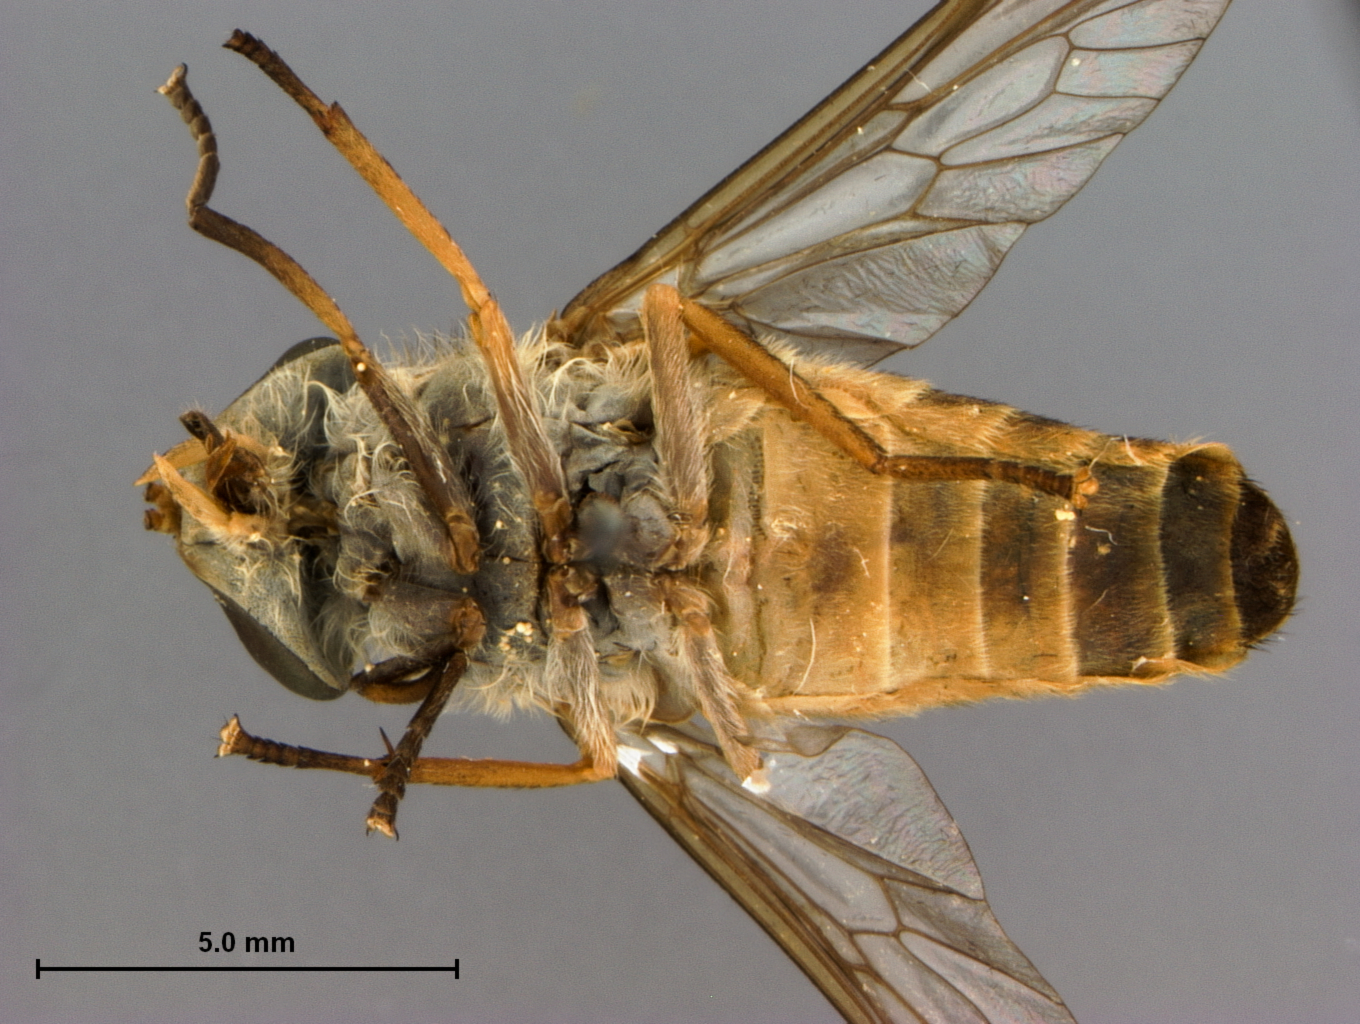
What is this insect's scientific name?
Tabanus anomalus
